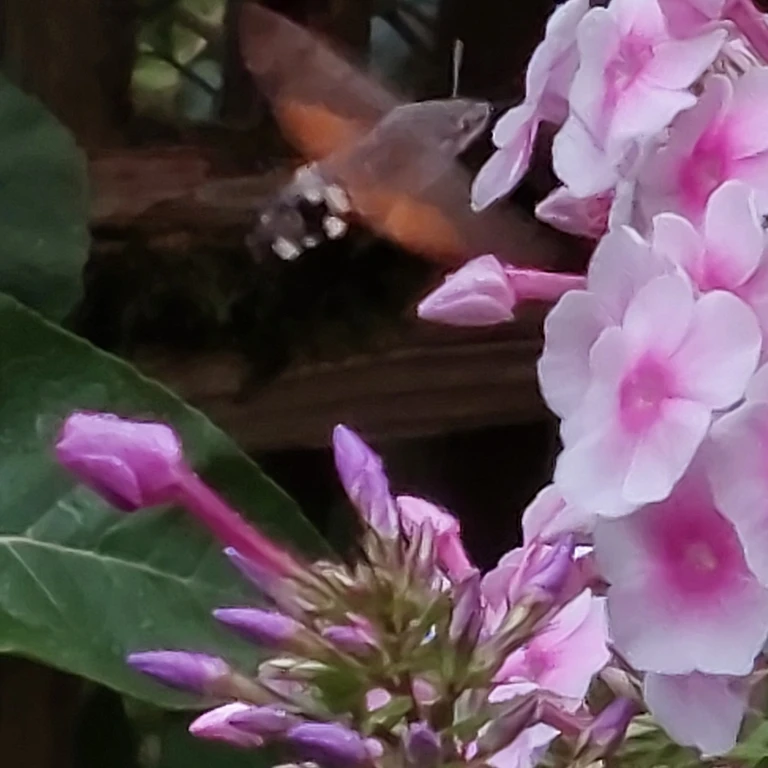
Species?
Macroglossum stellatarum
